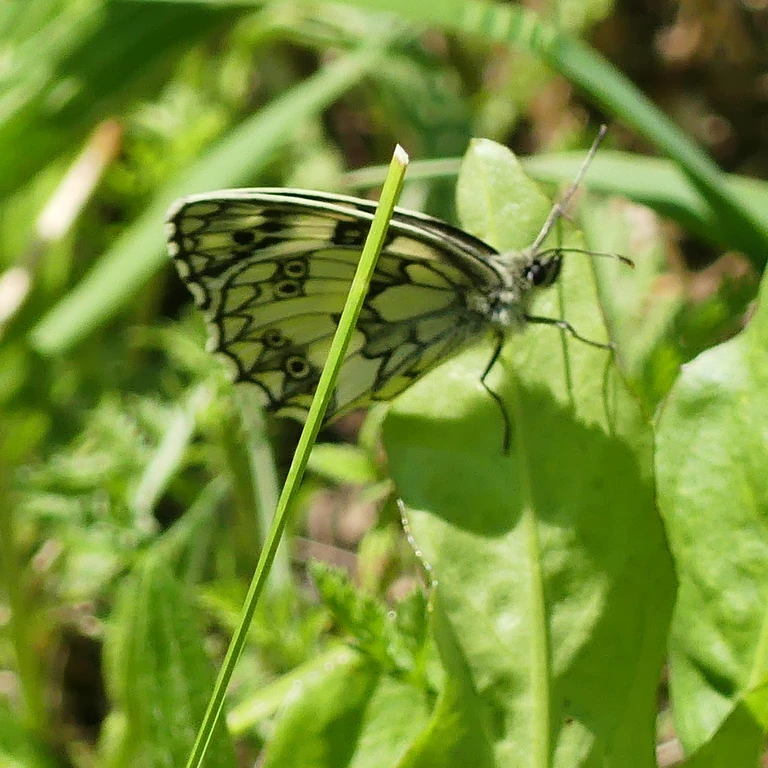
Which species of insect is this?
Melanargia galathea
